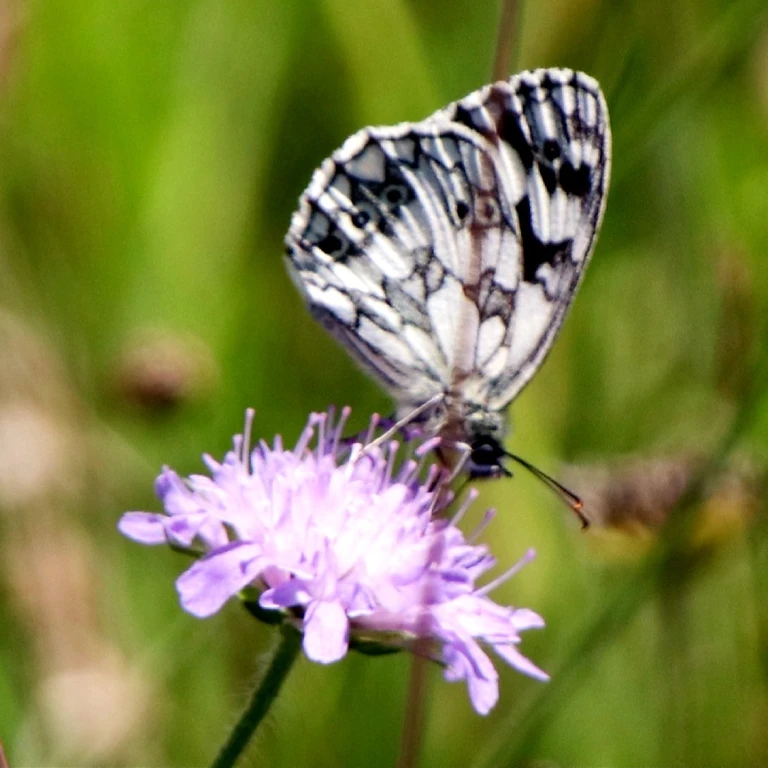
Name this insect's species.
Melanargia galathea
